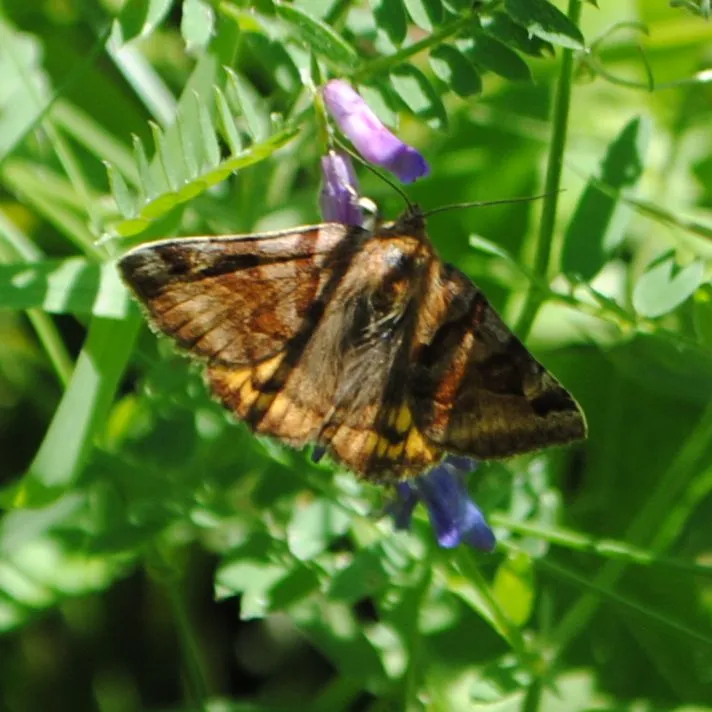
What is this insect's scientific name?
Euclidia glyphica
